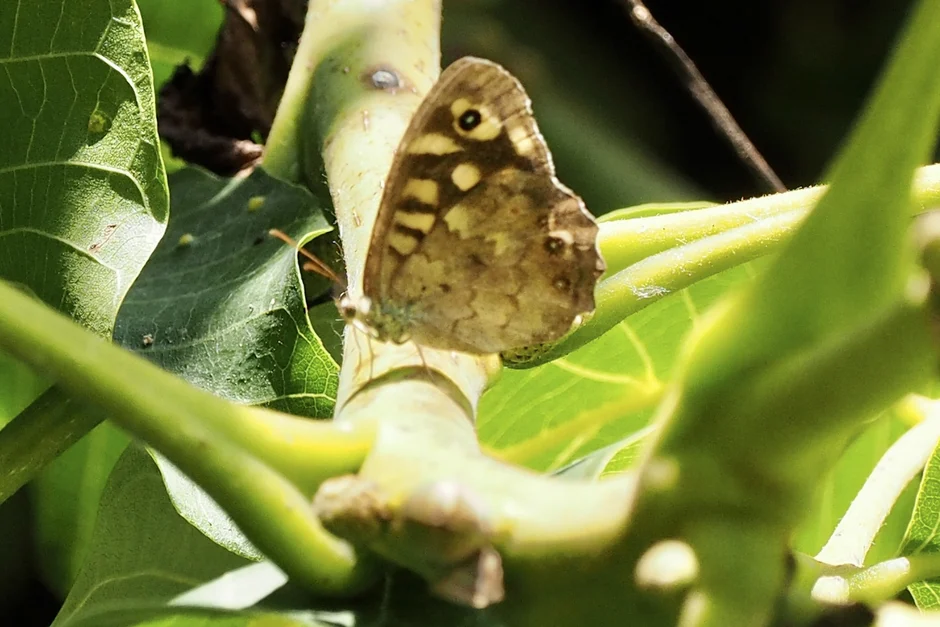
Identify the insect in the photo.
Pararge aegeria
